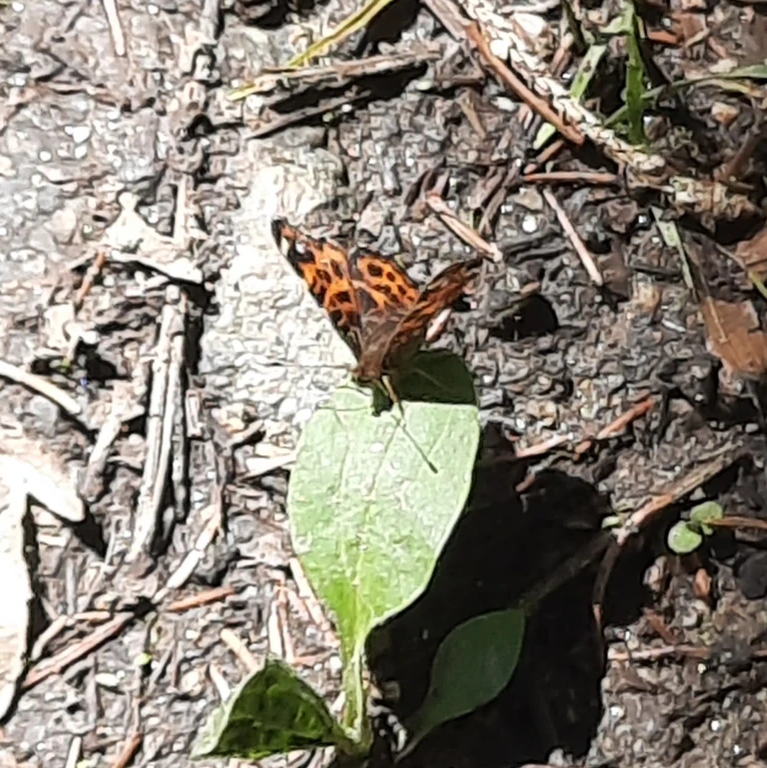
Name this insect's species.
Araschnia levana
